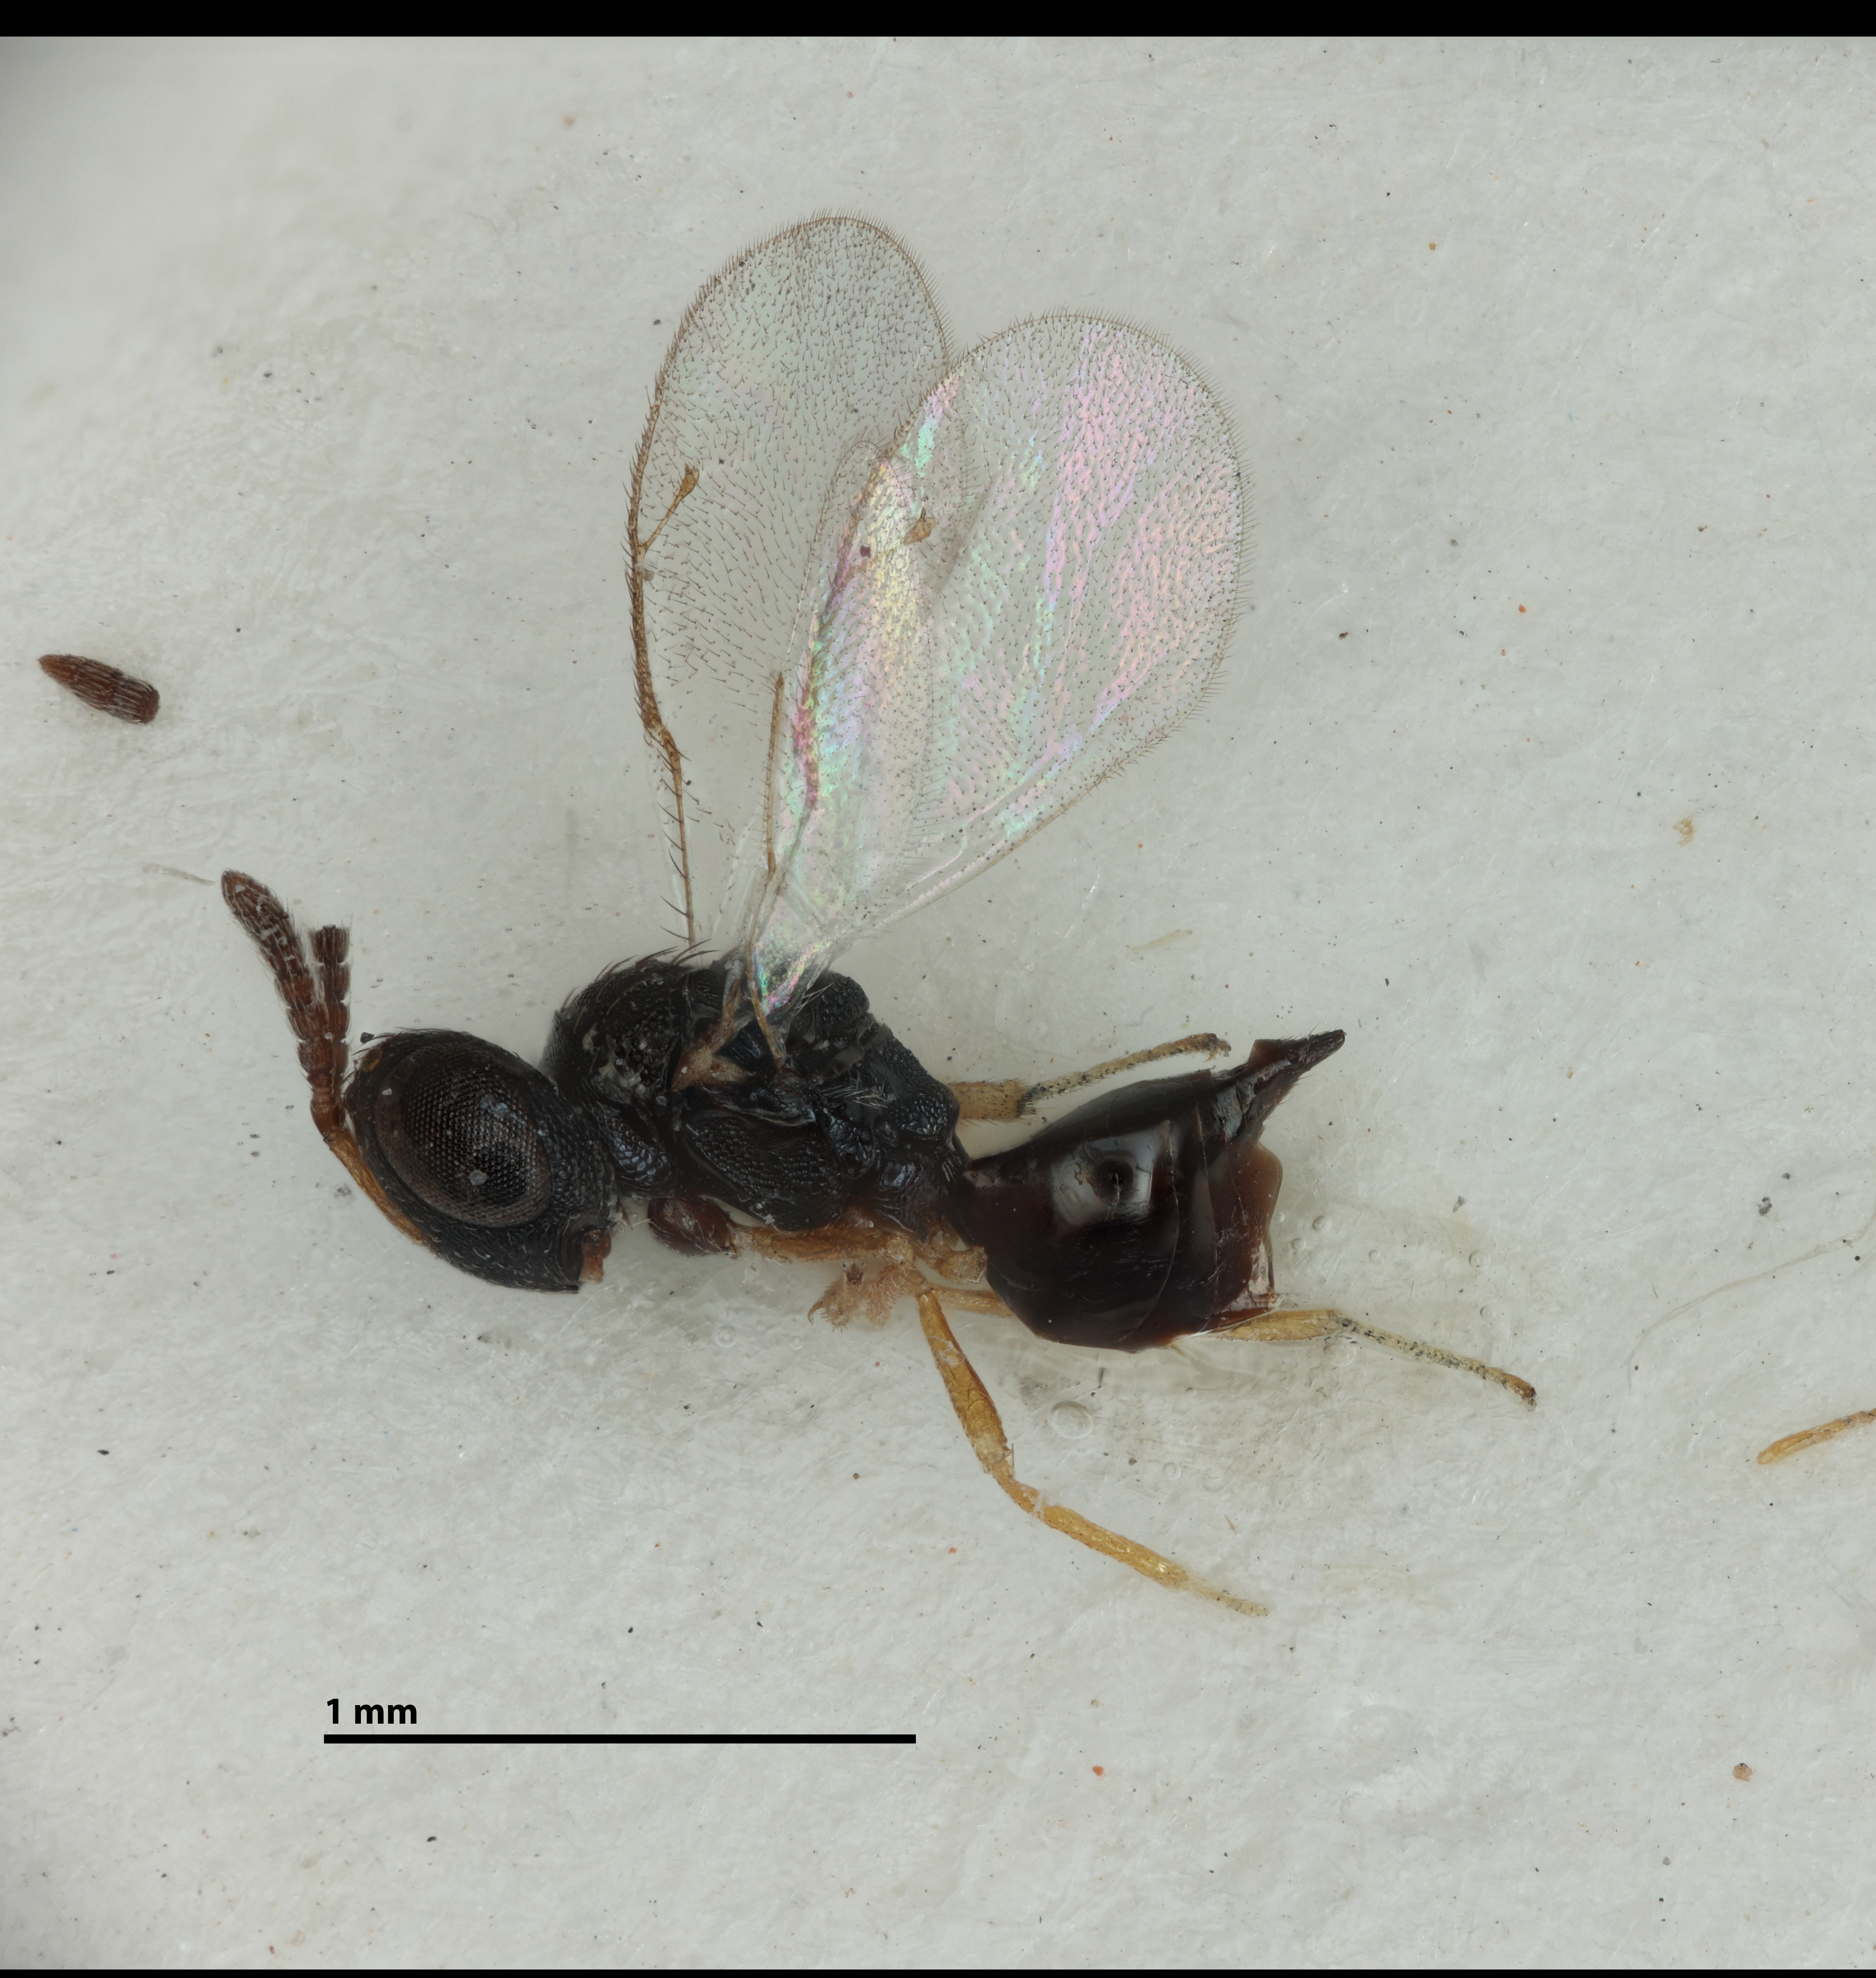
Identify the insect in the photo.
Vrestovia brevior
